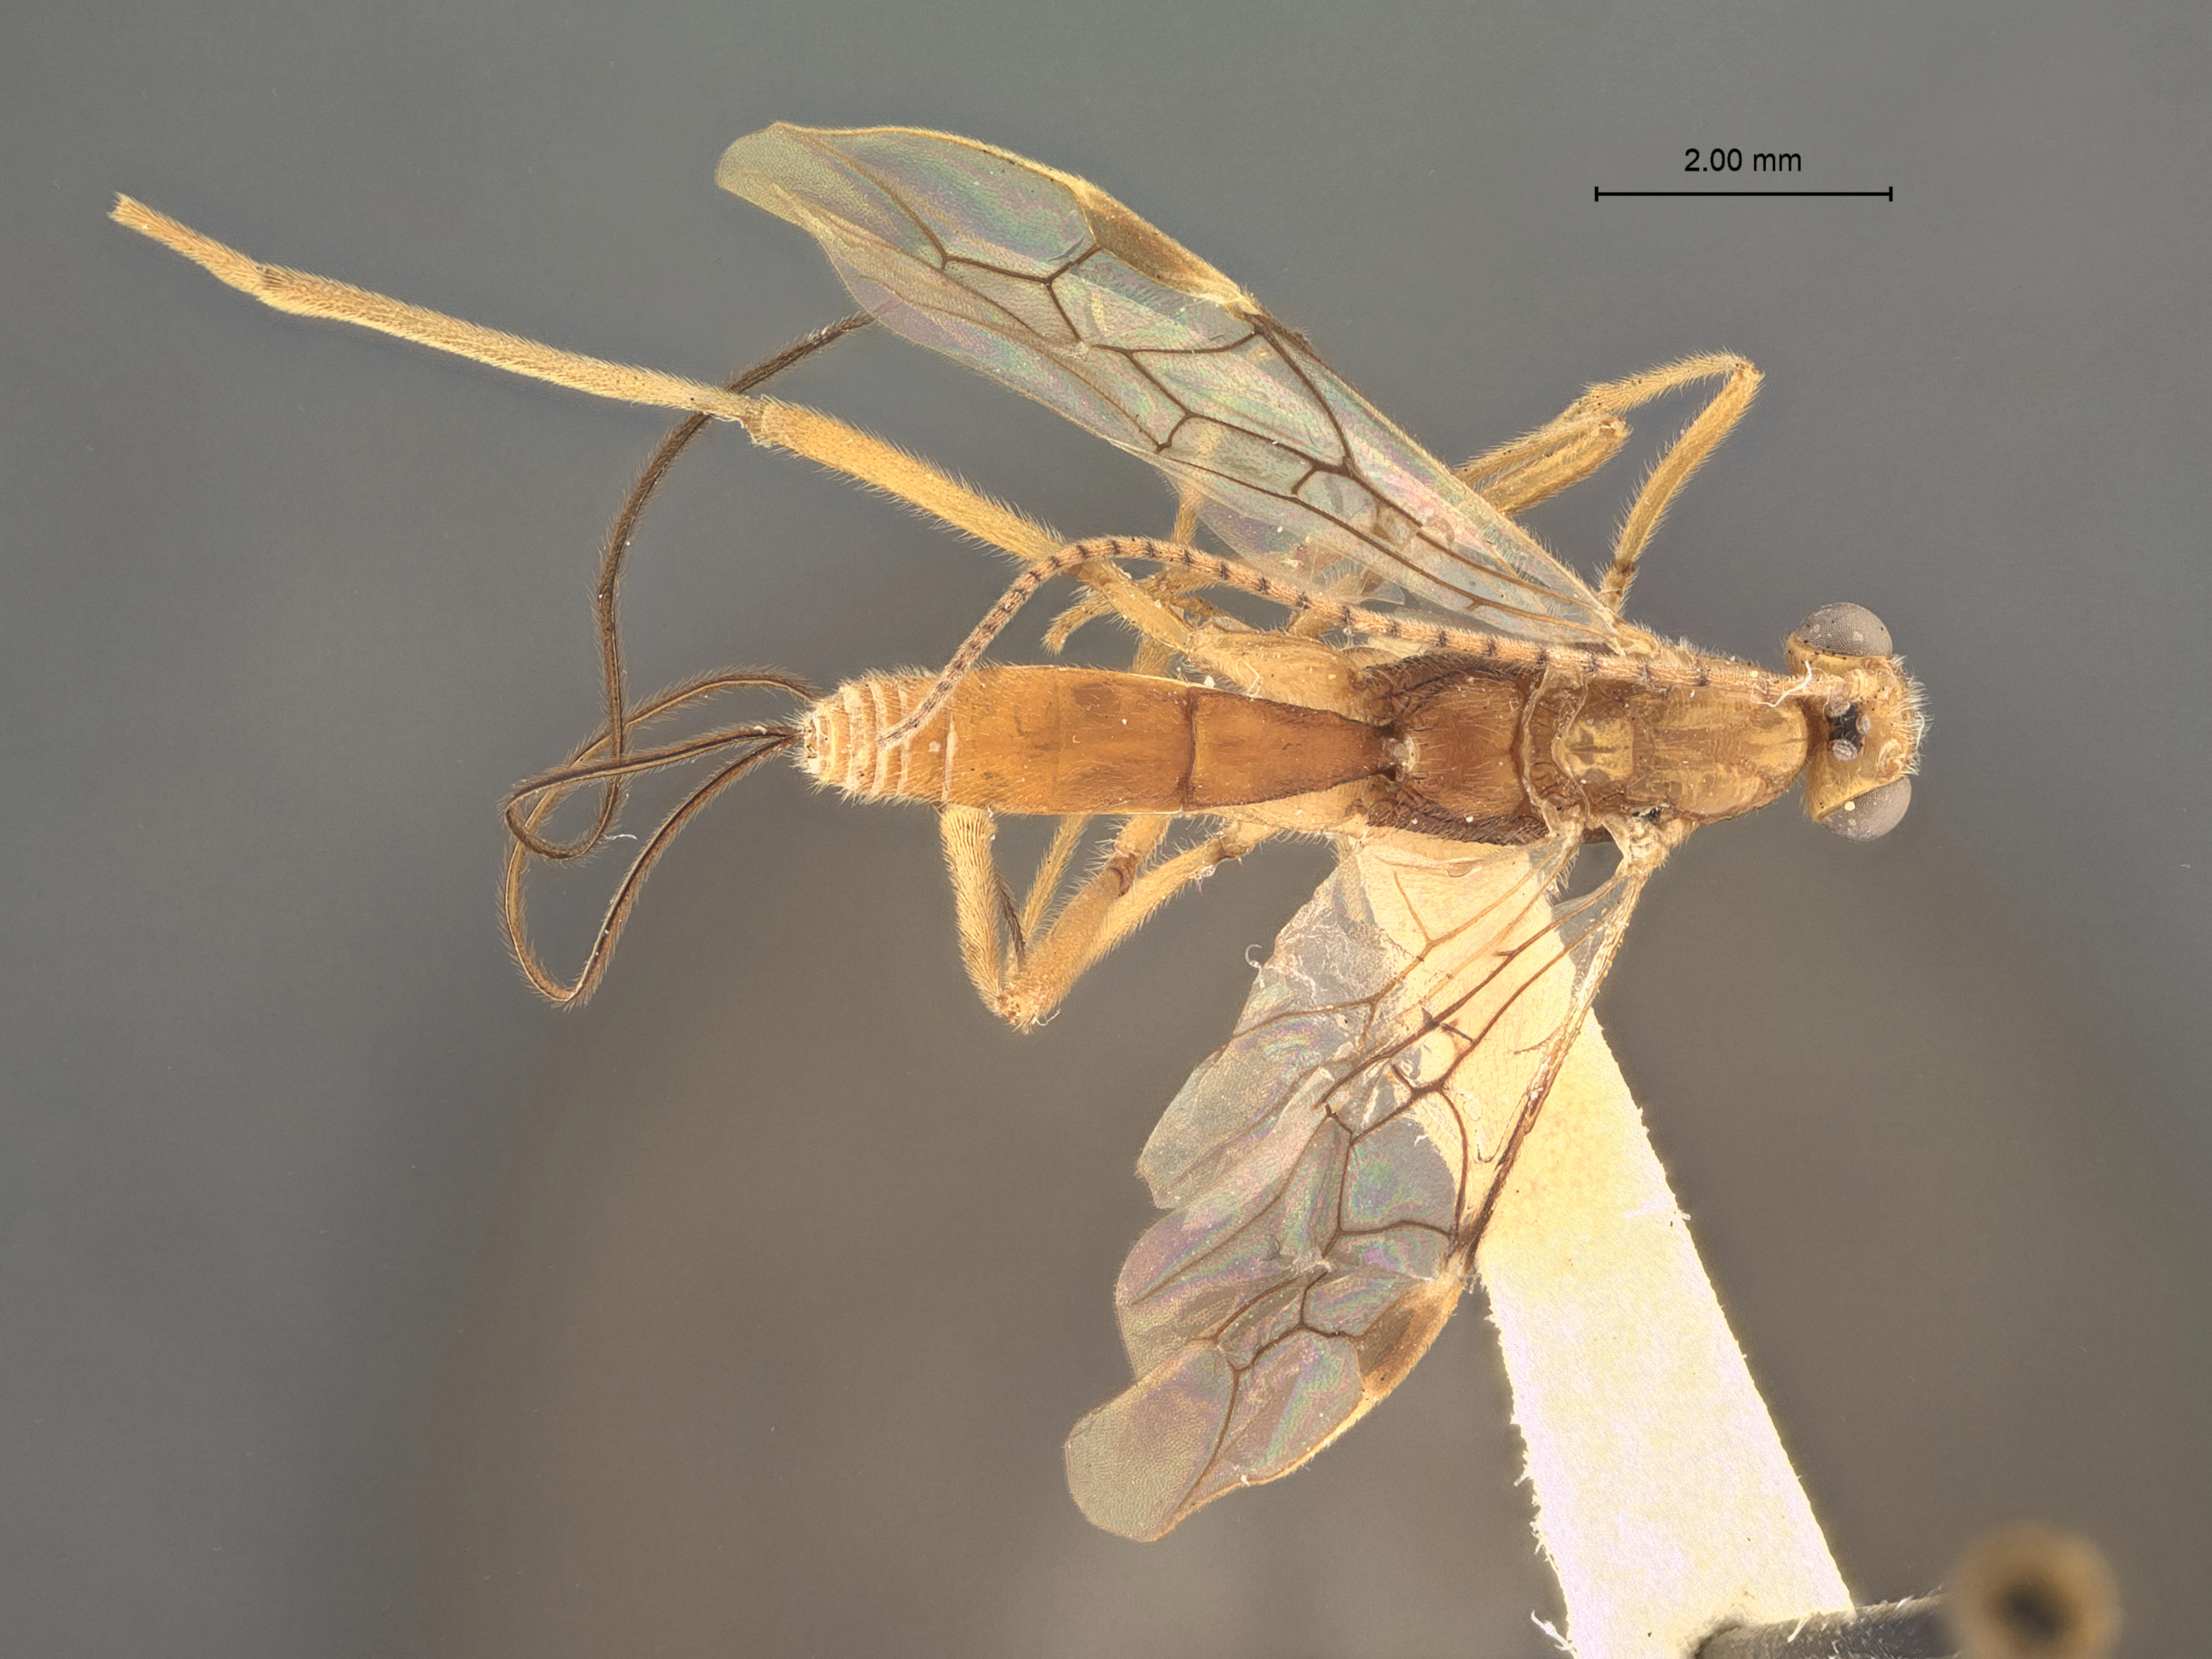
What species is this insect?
Macrocentrus dioryctriae
